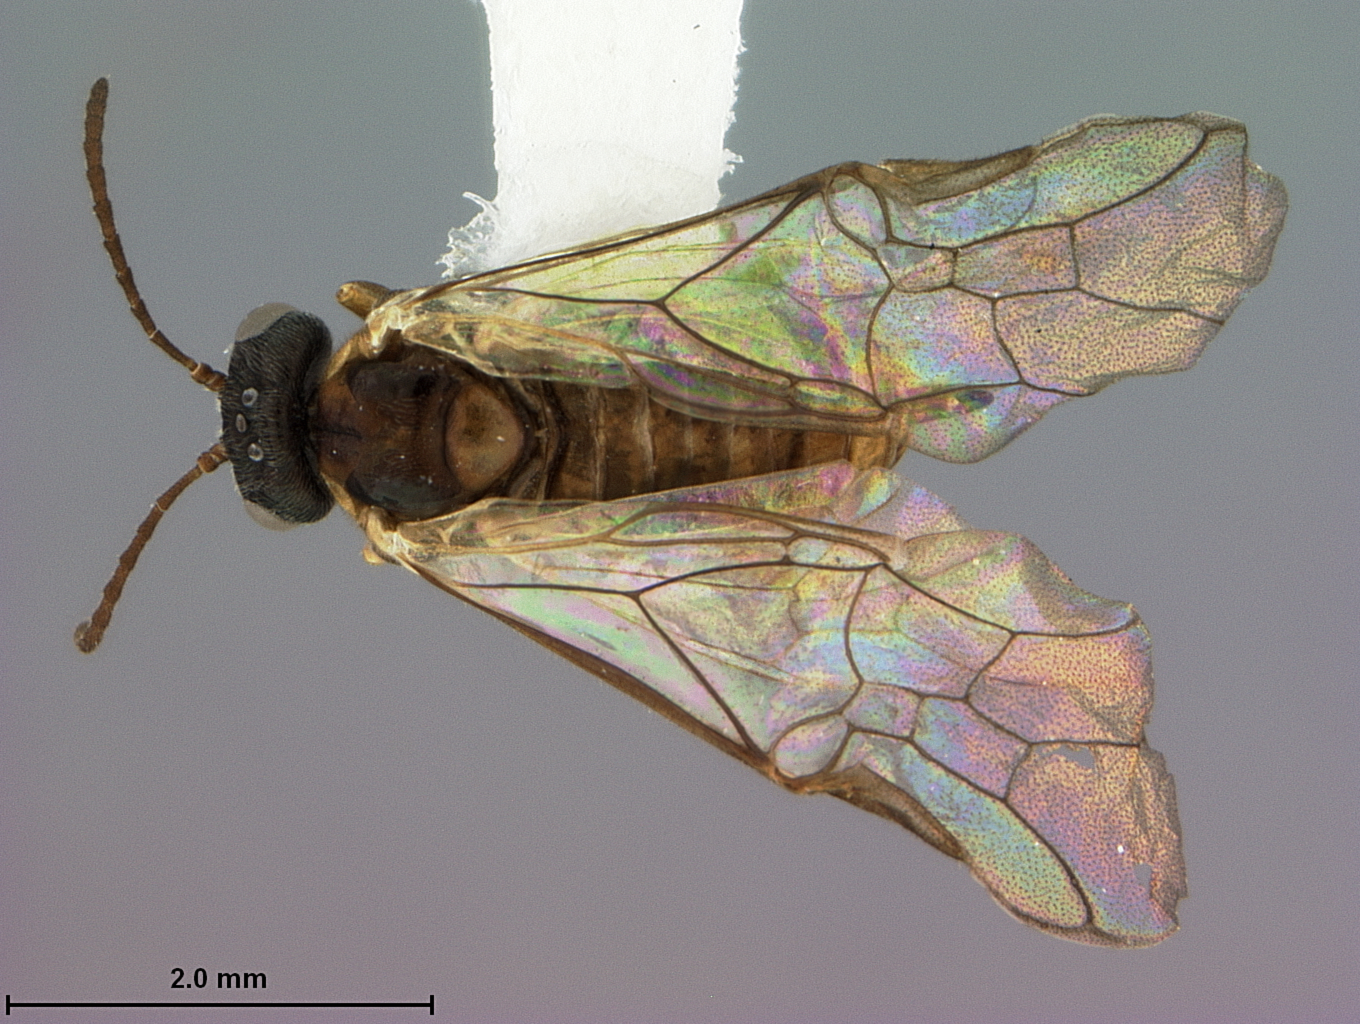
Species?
Barilochia longivalvula
